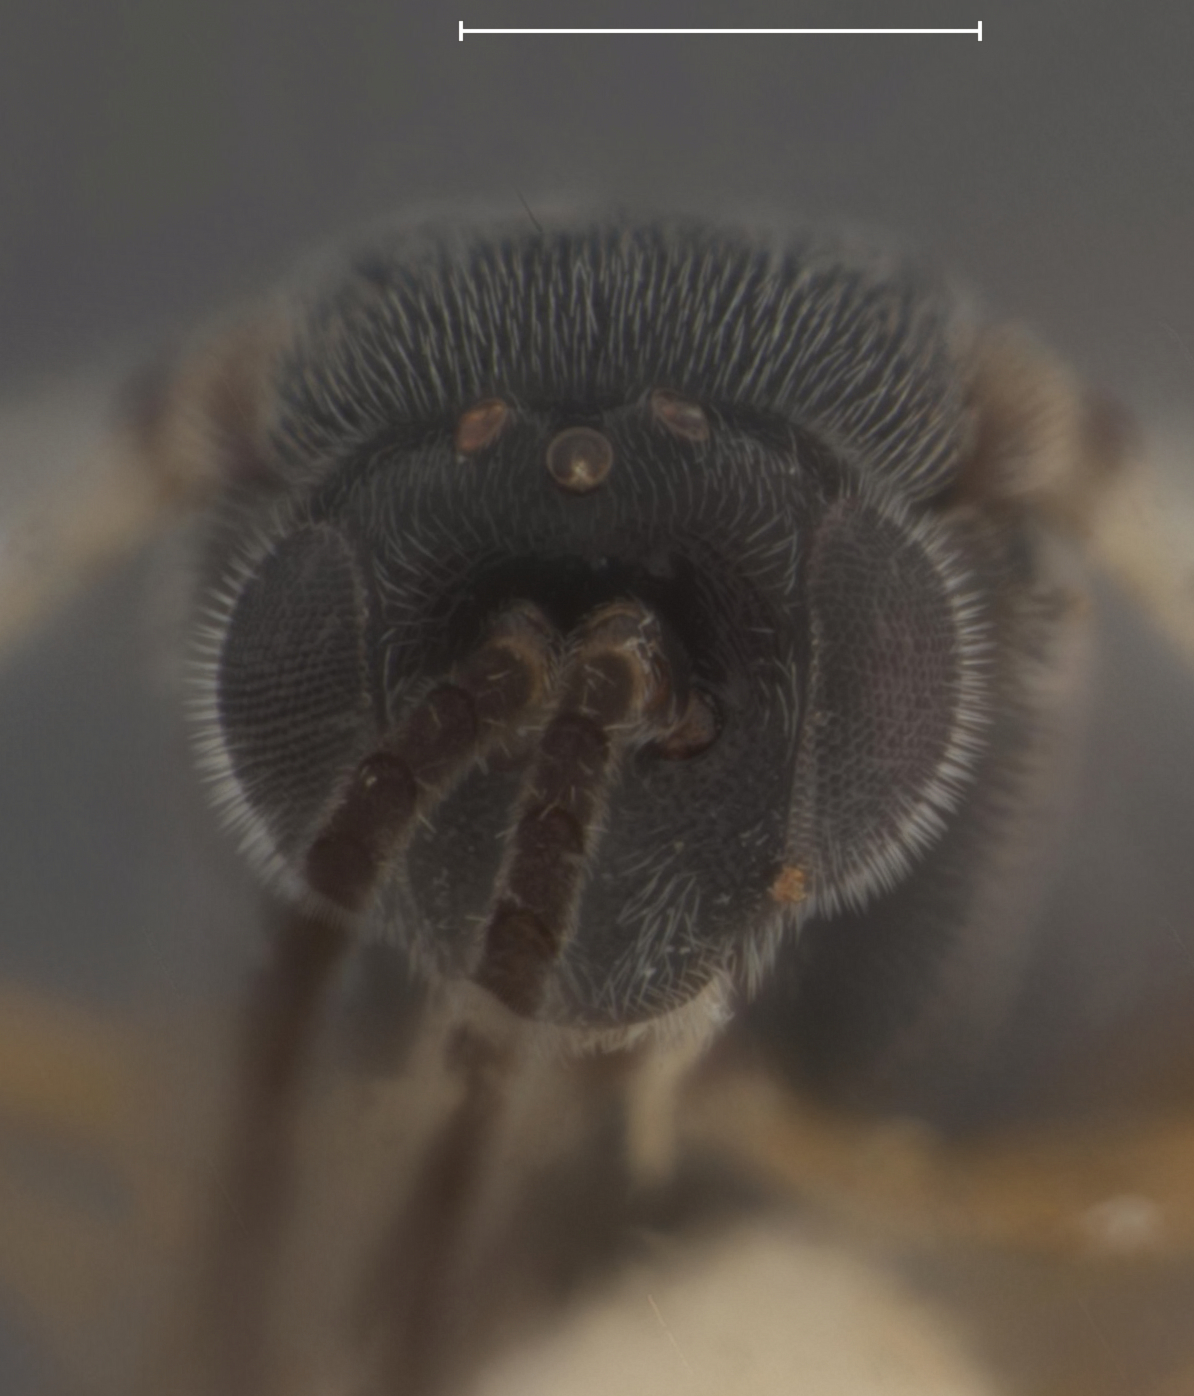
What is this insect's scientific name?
Apanteles delhiensis
